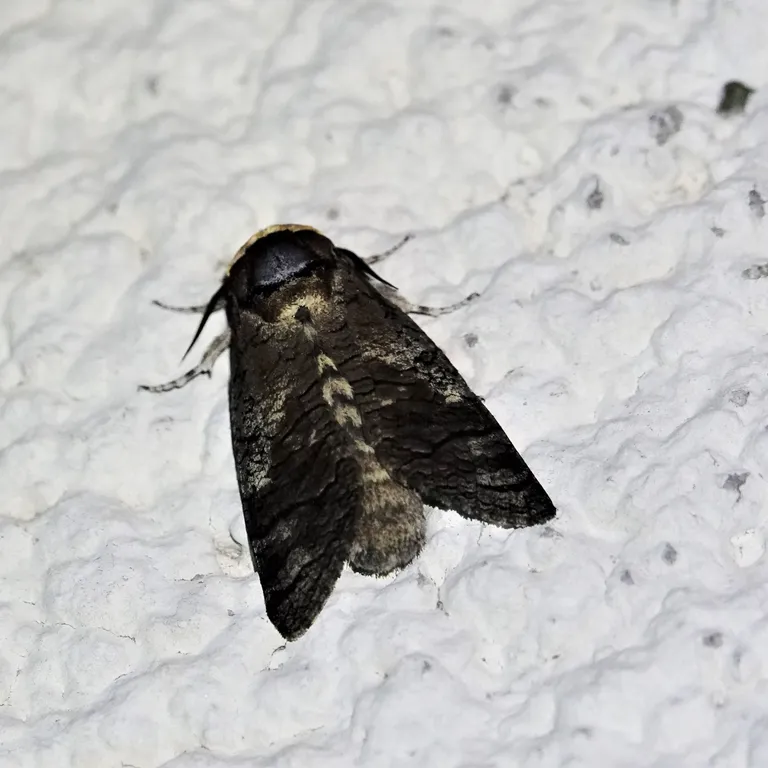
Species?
Cossus cossus
